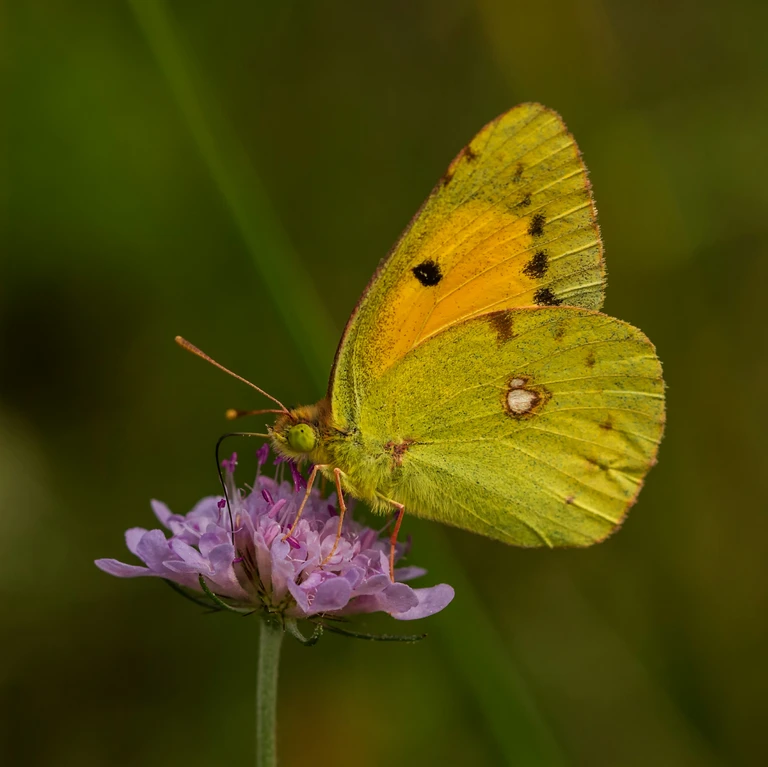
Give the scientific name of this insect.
Colias croceus
